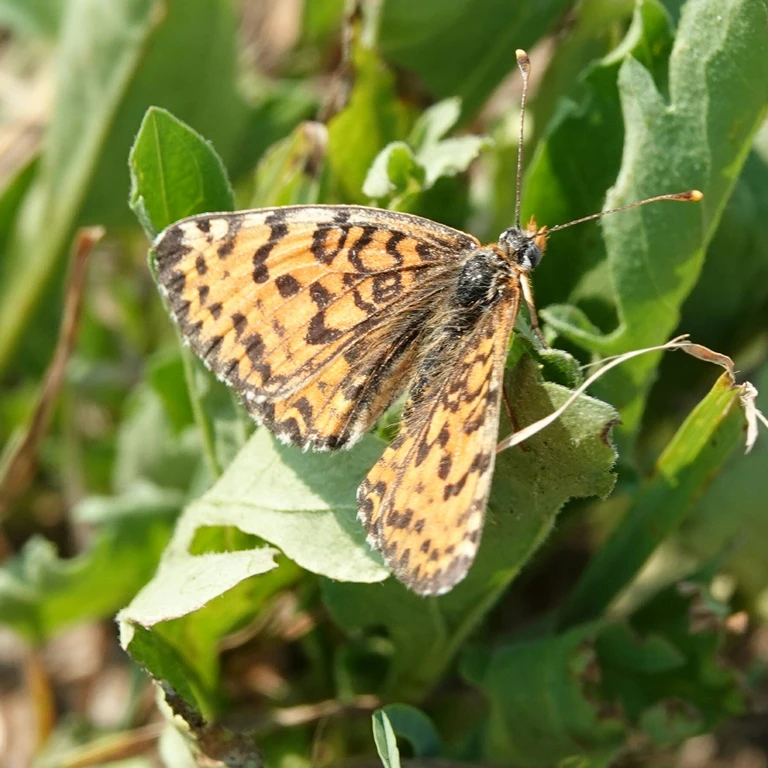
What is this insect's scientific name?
Melitaea didyma
